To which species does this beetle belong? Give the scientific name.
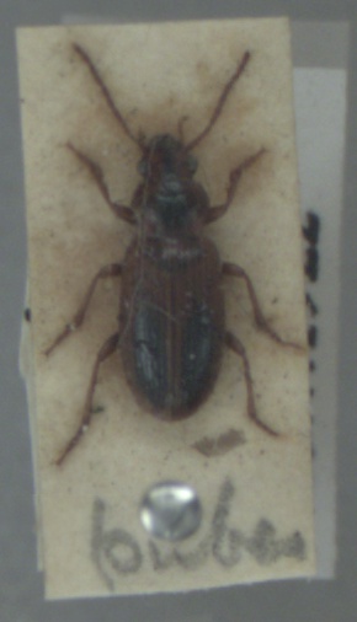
Dicheirotrichus gustavii
